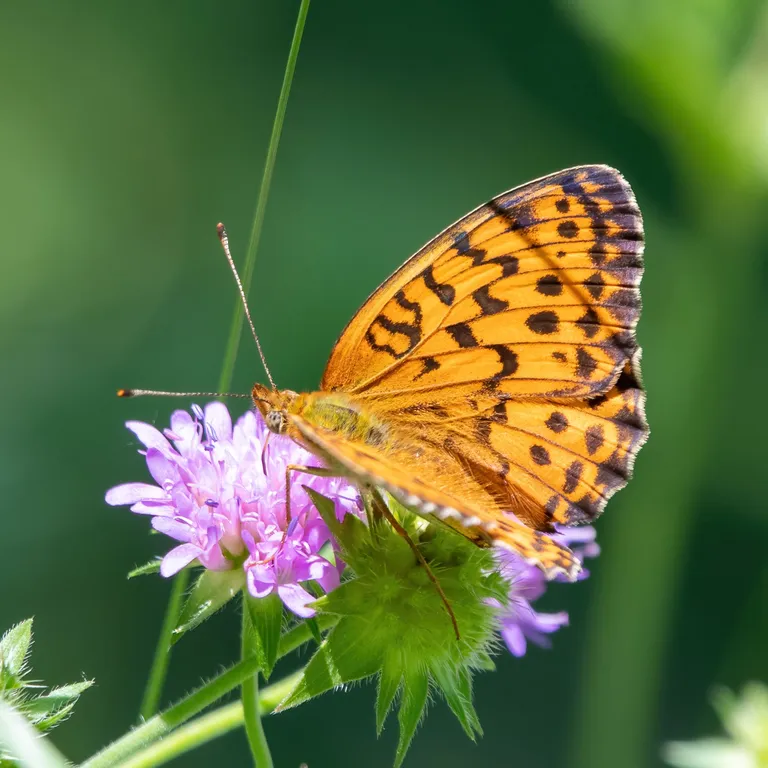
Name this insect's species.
Brenthis daphne
